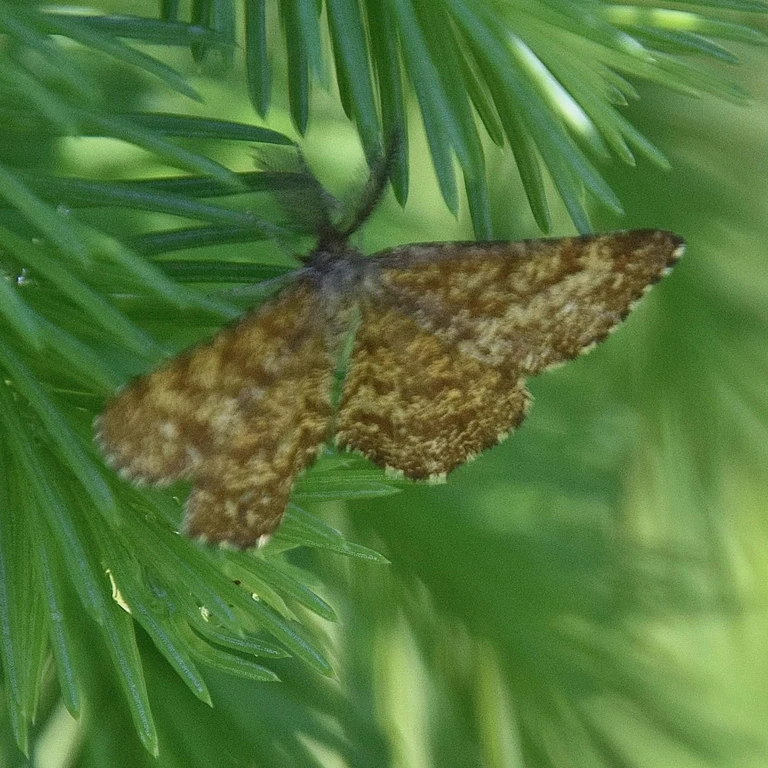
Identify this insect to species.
Ematurga atomaria
